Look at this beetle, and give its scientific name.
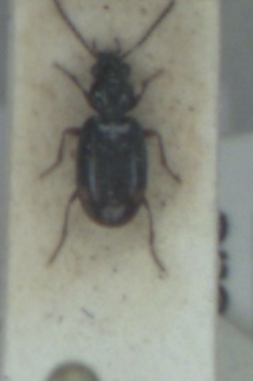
Bembidion doris
